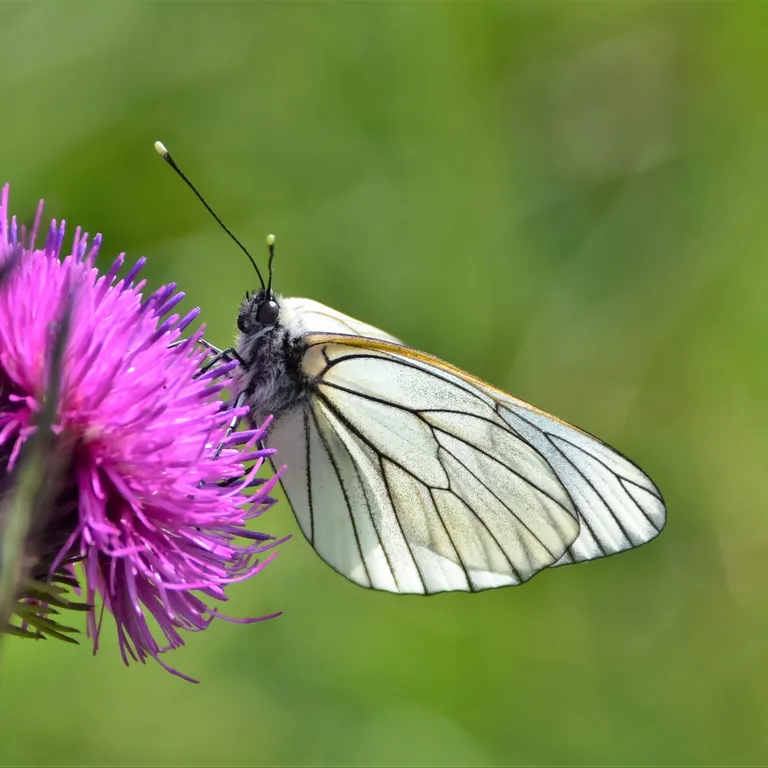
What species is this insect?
Aporia crataegi
